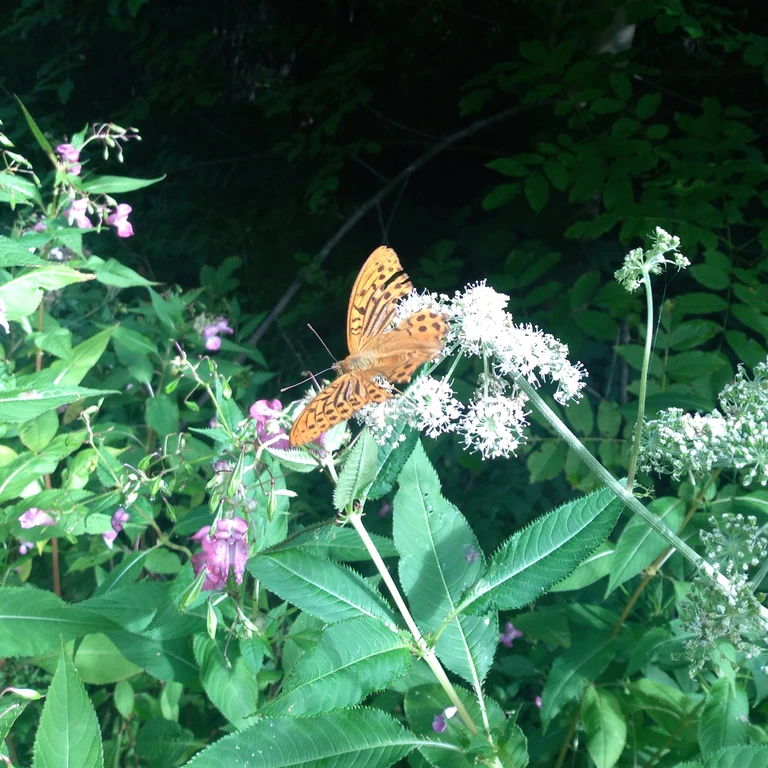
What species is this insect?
Argynnis paphia
